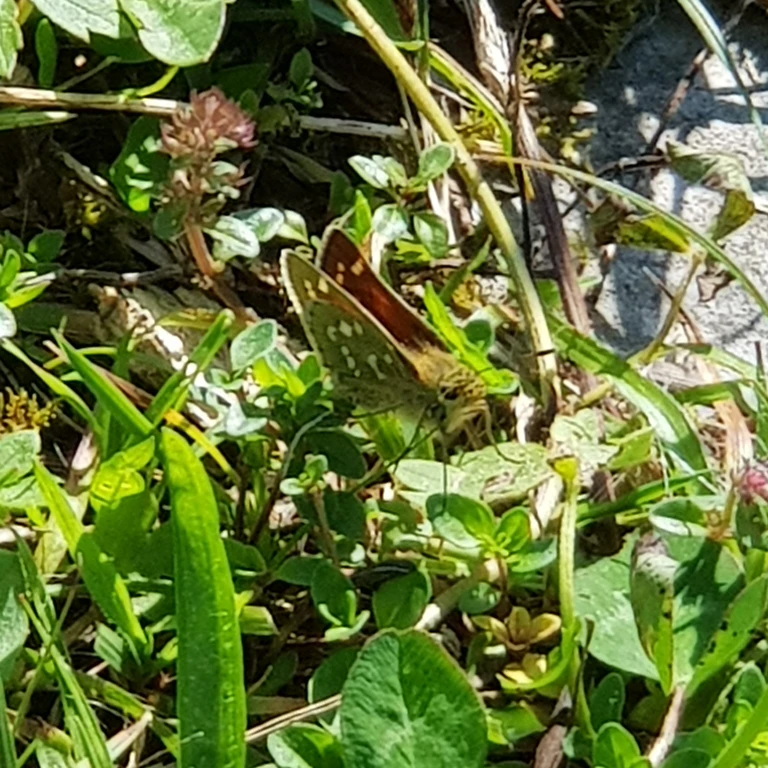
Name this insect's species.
Hesperia comma
